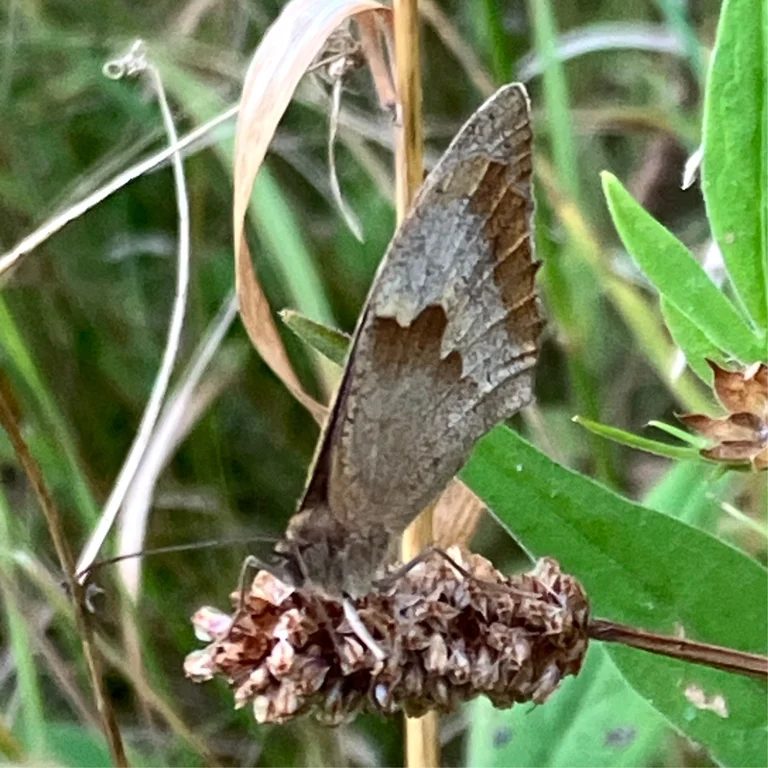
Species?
Maniola jurtina
